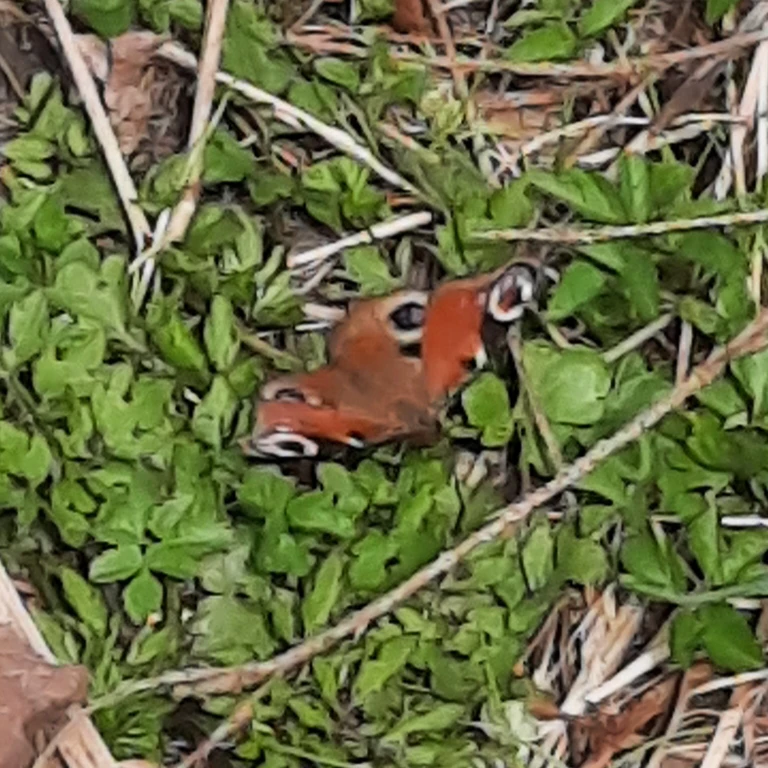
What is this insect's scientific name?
Aglais io
